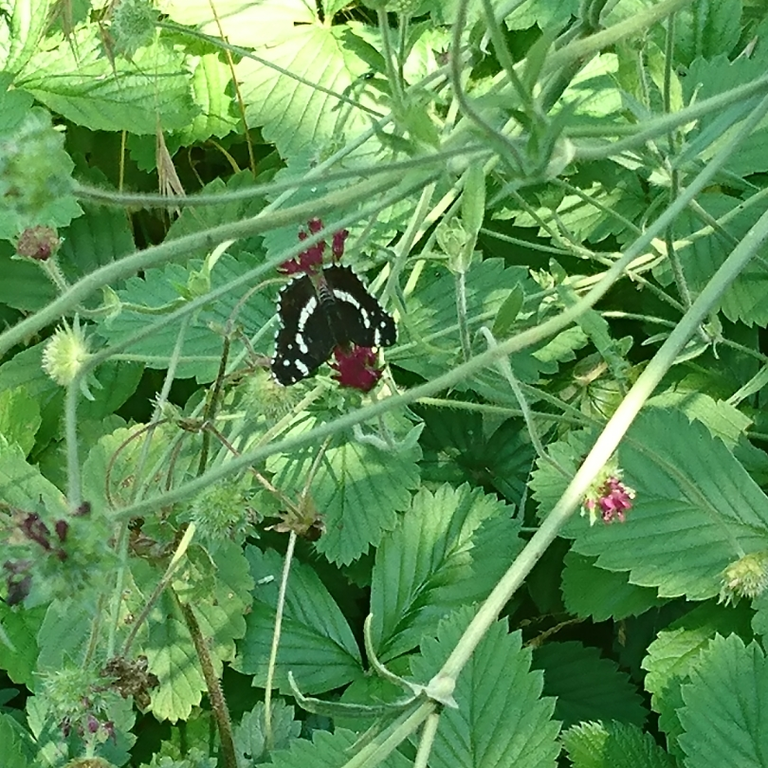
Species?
Araschnia levana
